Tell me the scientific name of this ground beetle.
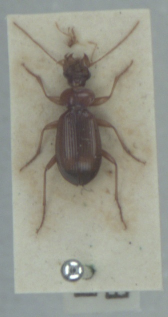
Leistus terminatus
